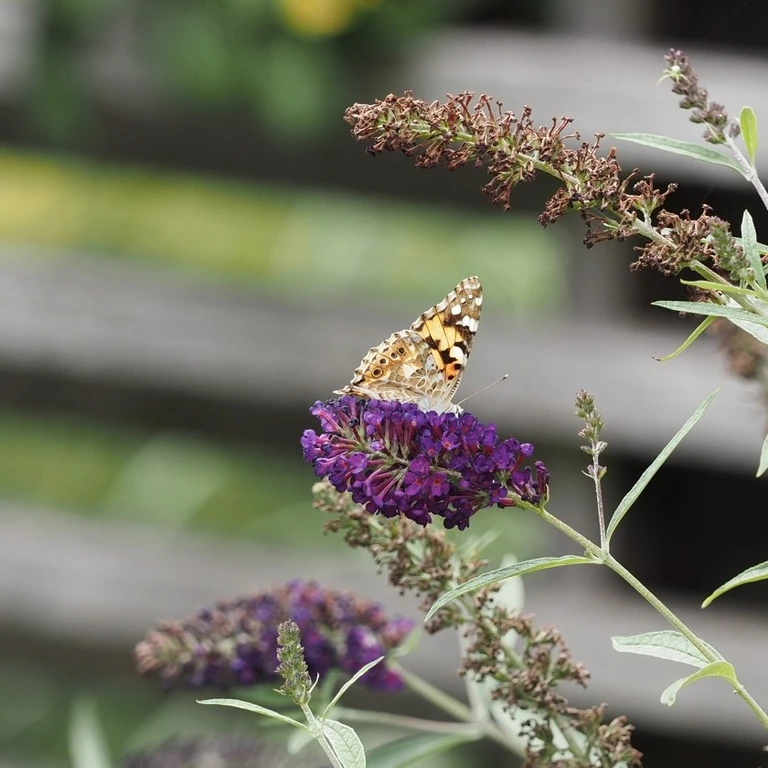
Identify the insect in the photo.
Vanessa cardui
